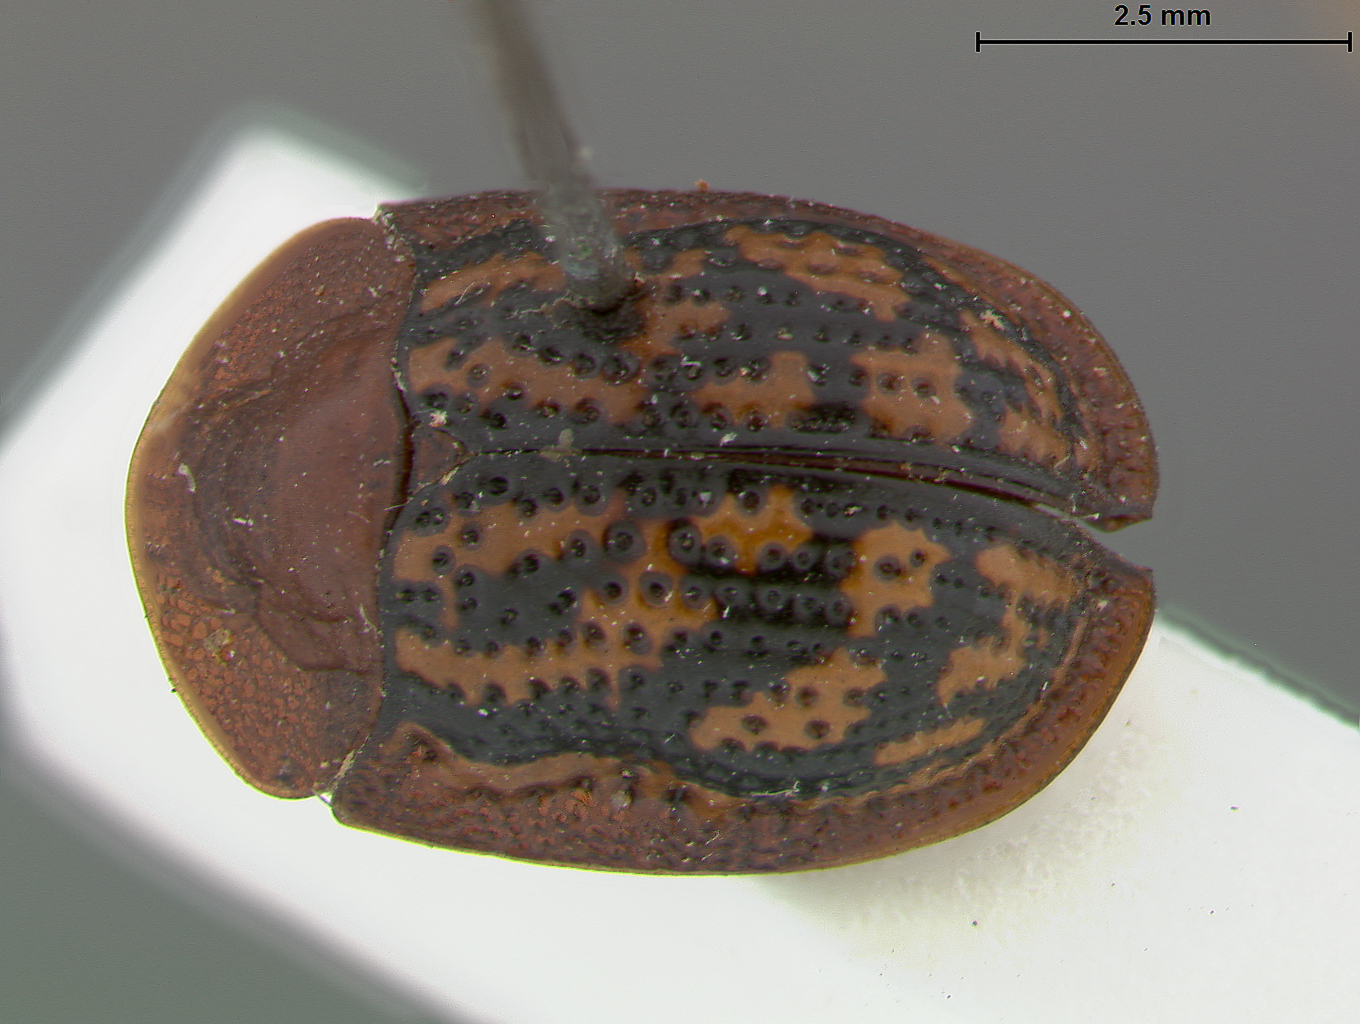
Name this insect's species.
Fornicocassis rufocineata
